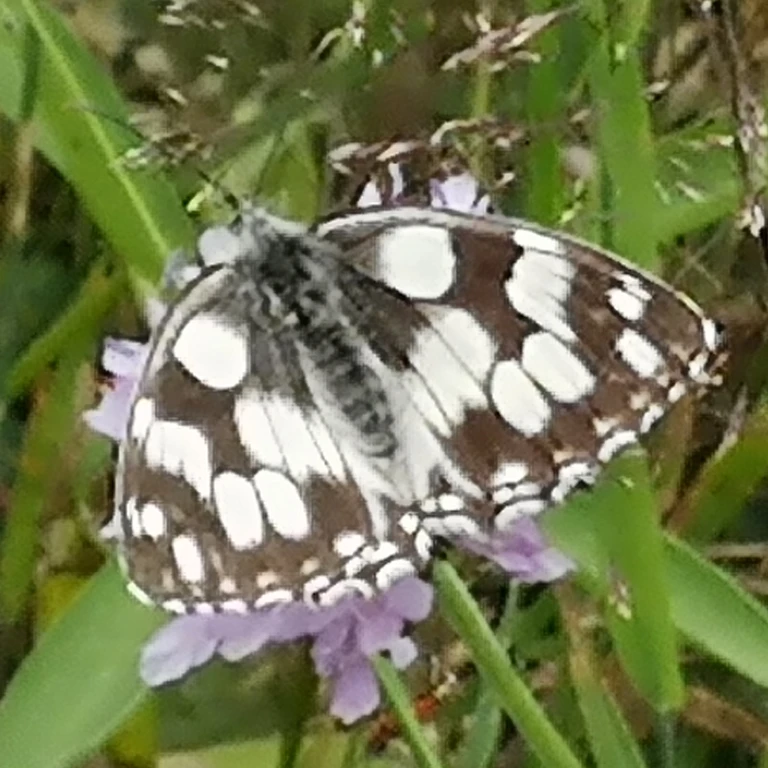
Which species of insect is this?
Melanargia galathea
